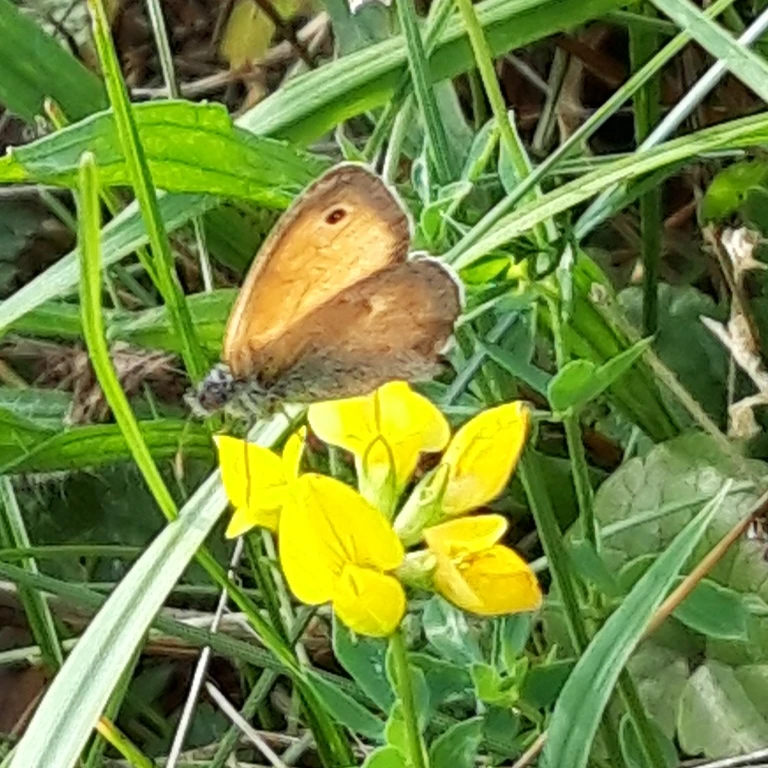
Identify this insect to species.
Coenonympha pamphilus
